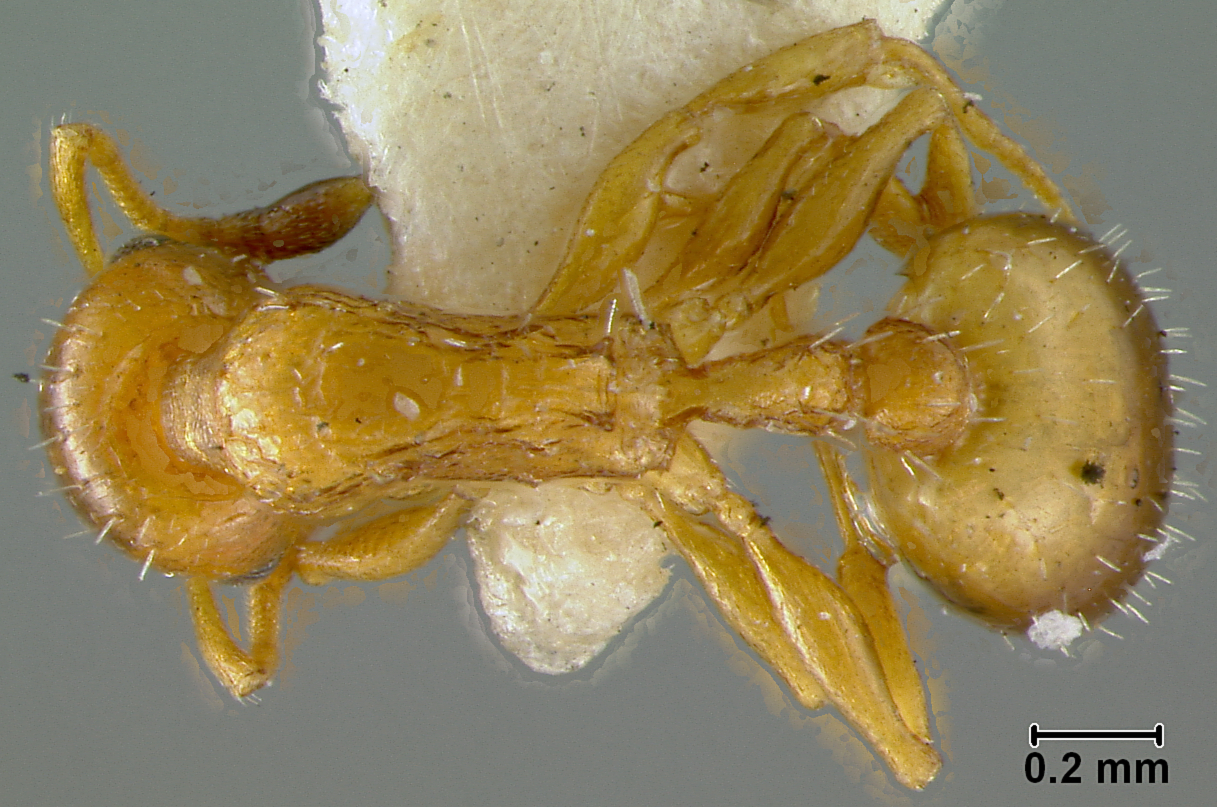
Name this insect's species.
Leptothorax bulgaricus
